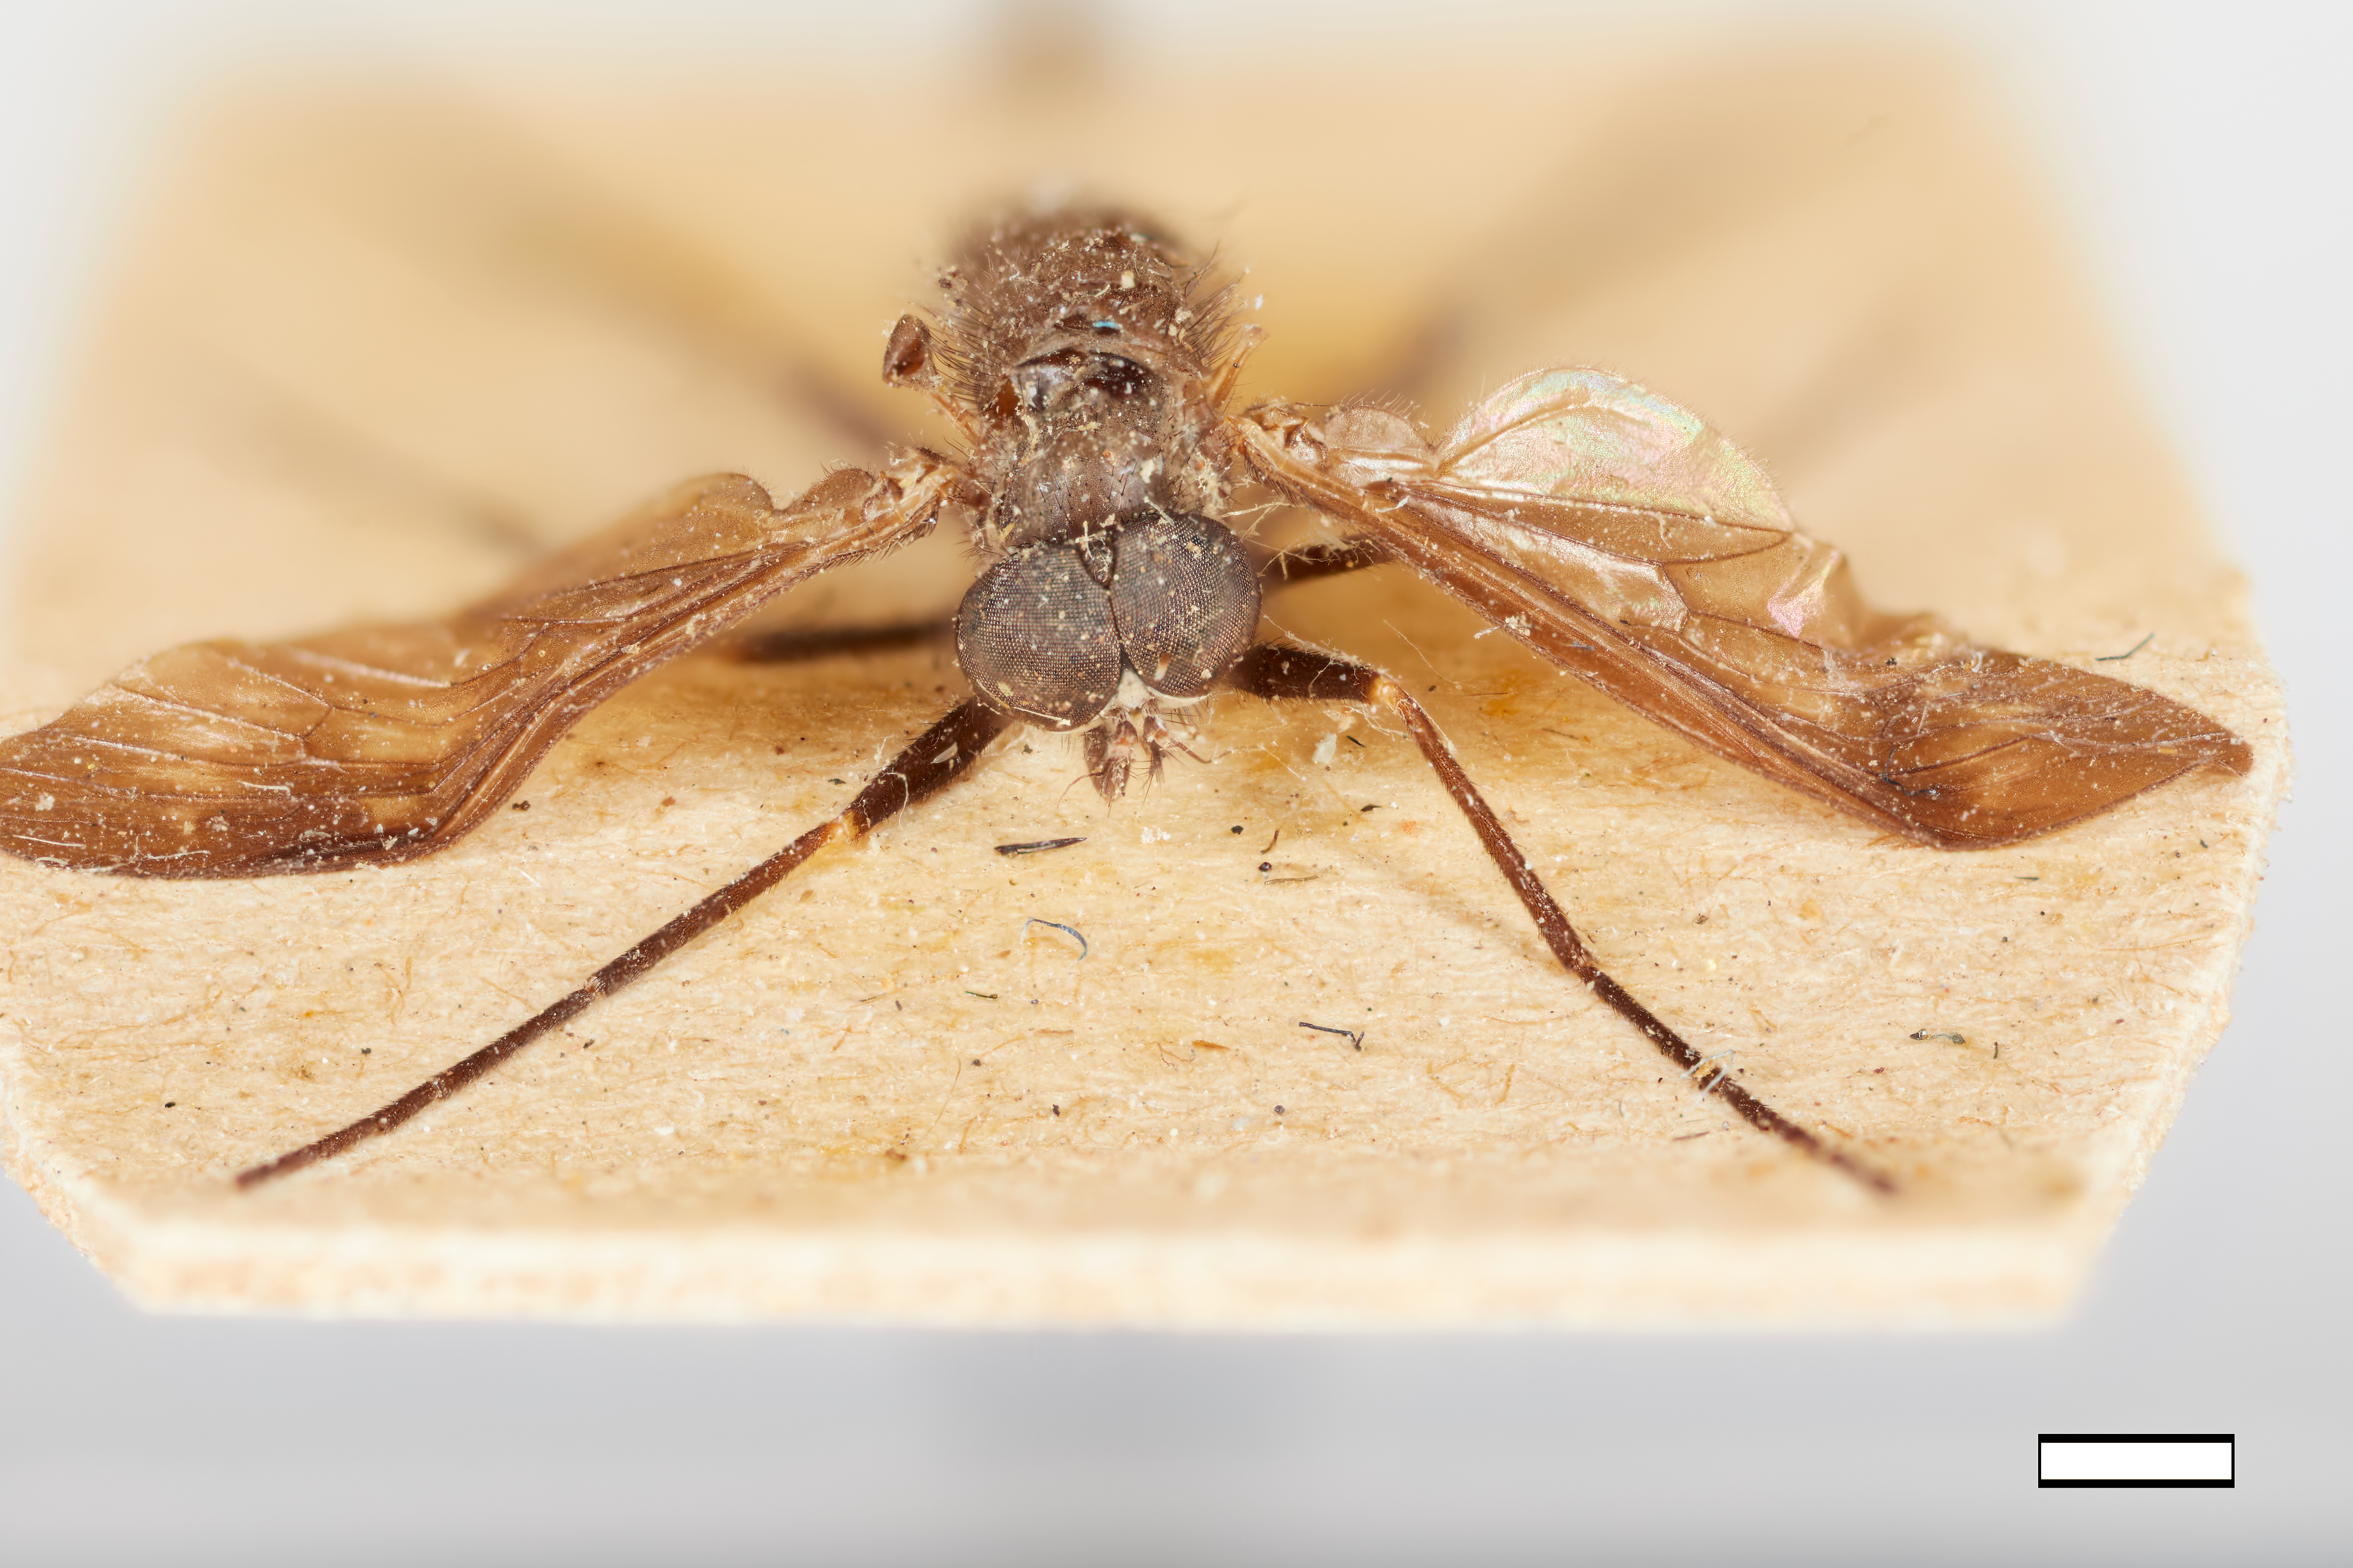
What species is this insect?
Chrisopila pullata
